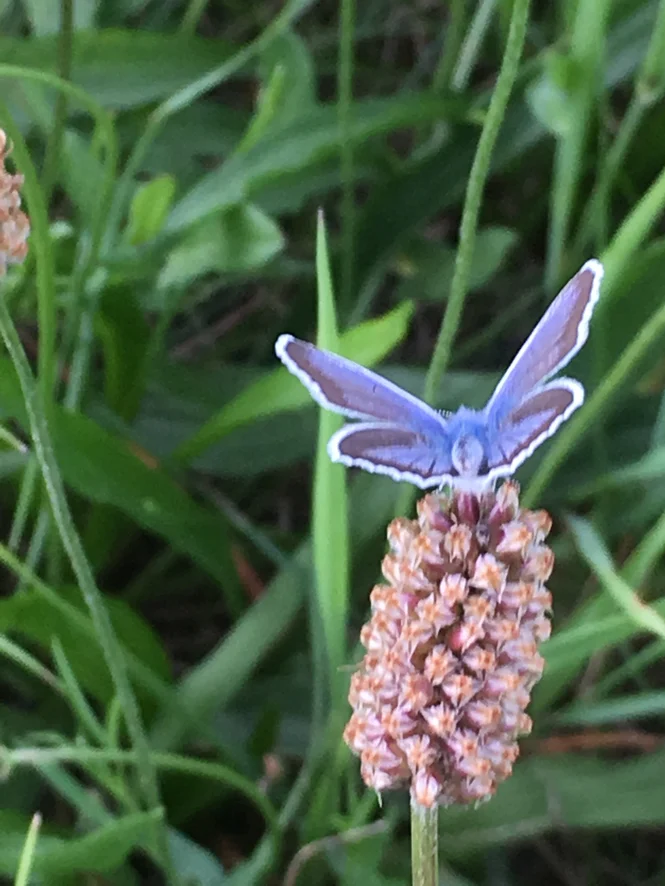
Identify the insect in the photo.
Plebejus argus
